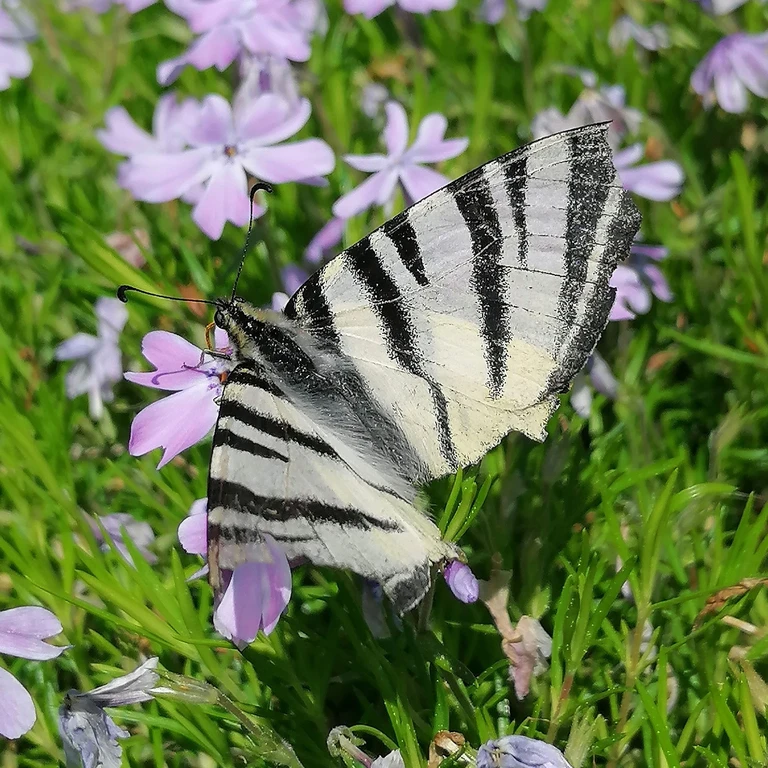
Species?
Iphiclides podalirius
